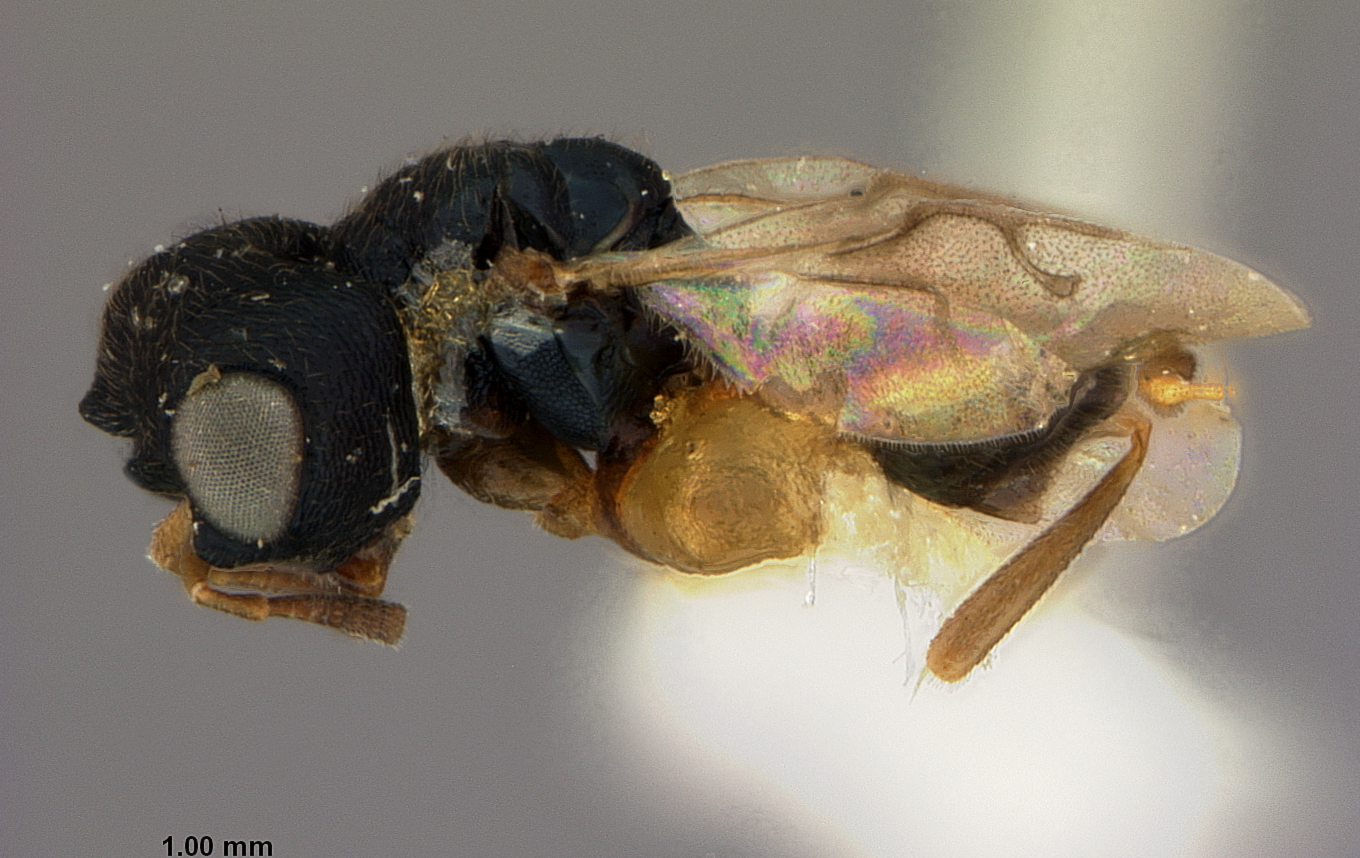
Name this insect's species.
Caratomus leucophthalmus
